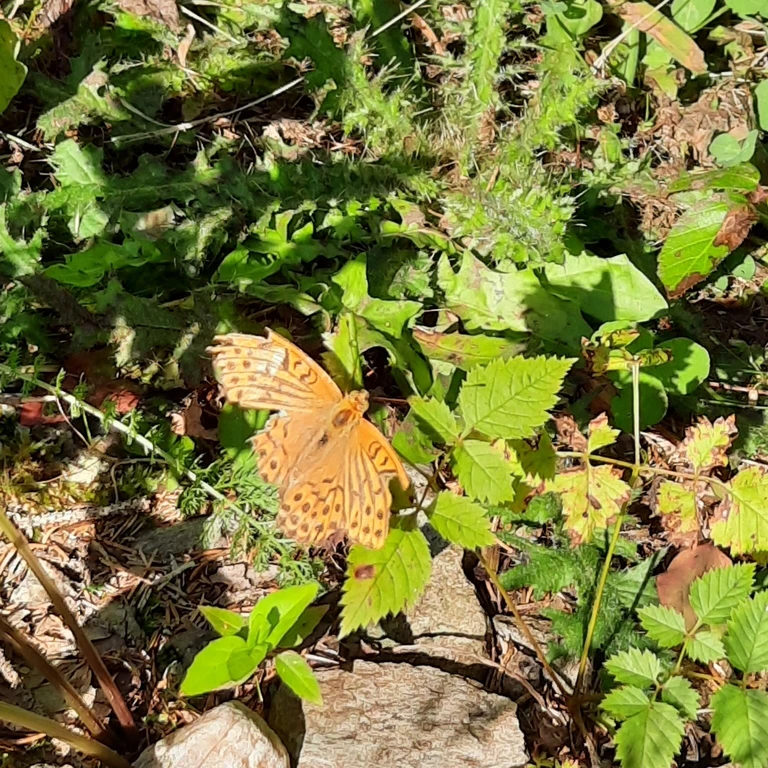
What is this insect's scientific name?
Argynnis paphia
